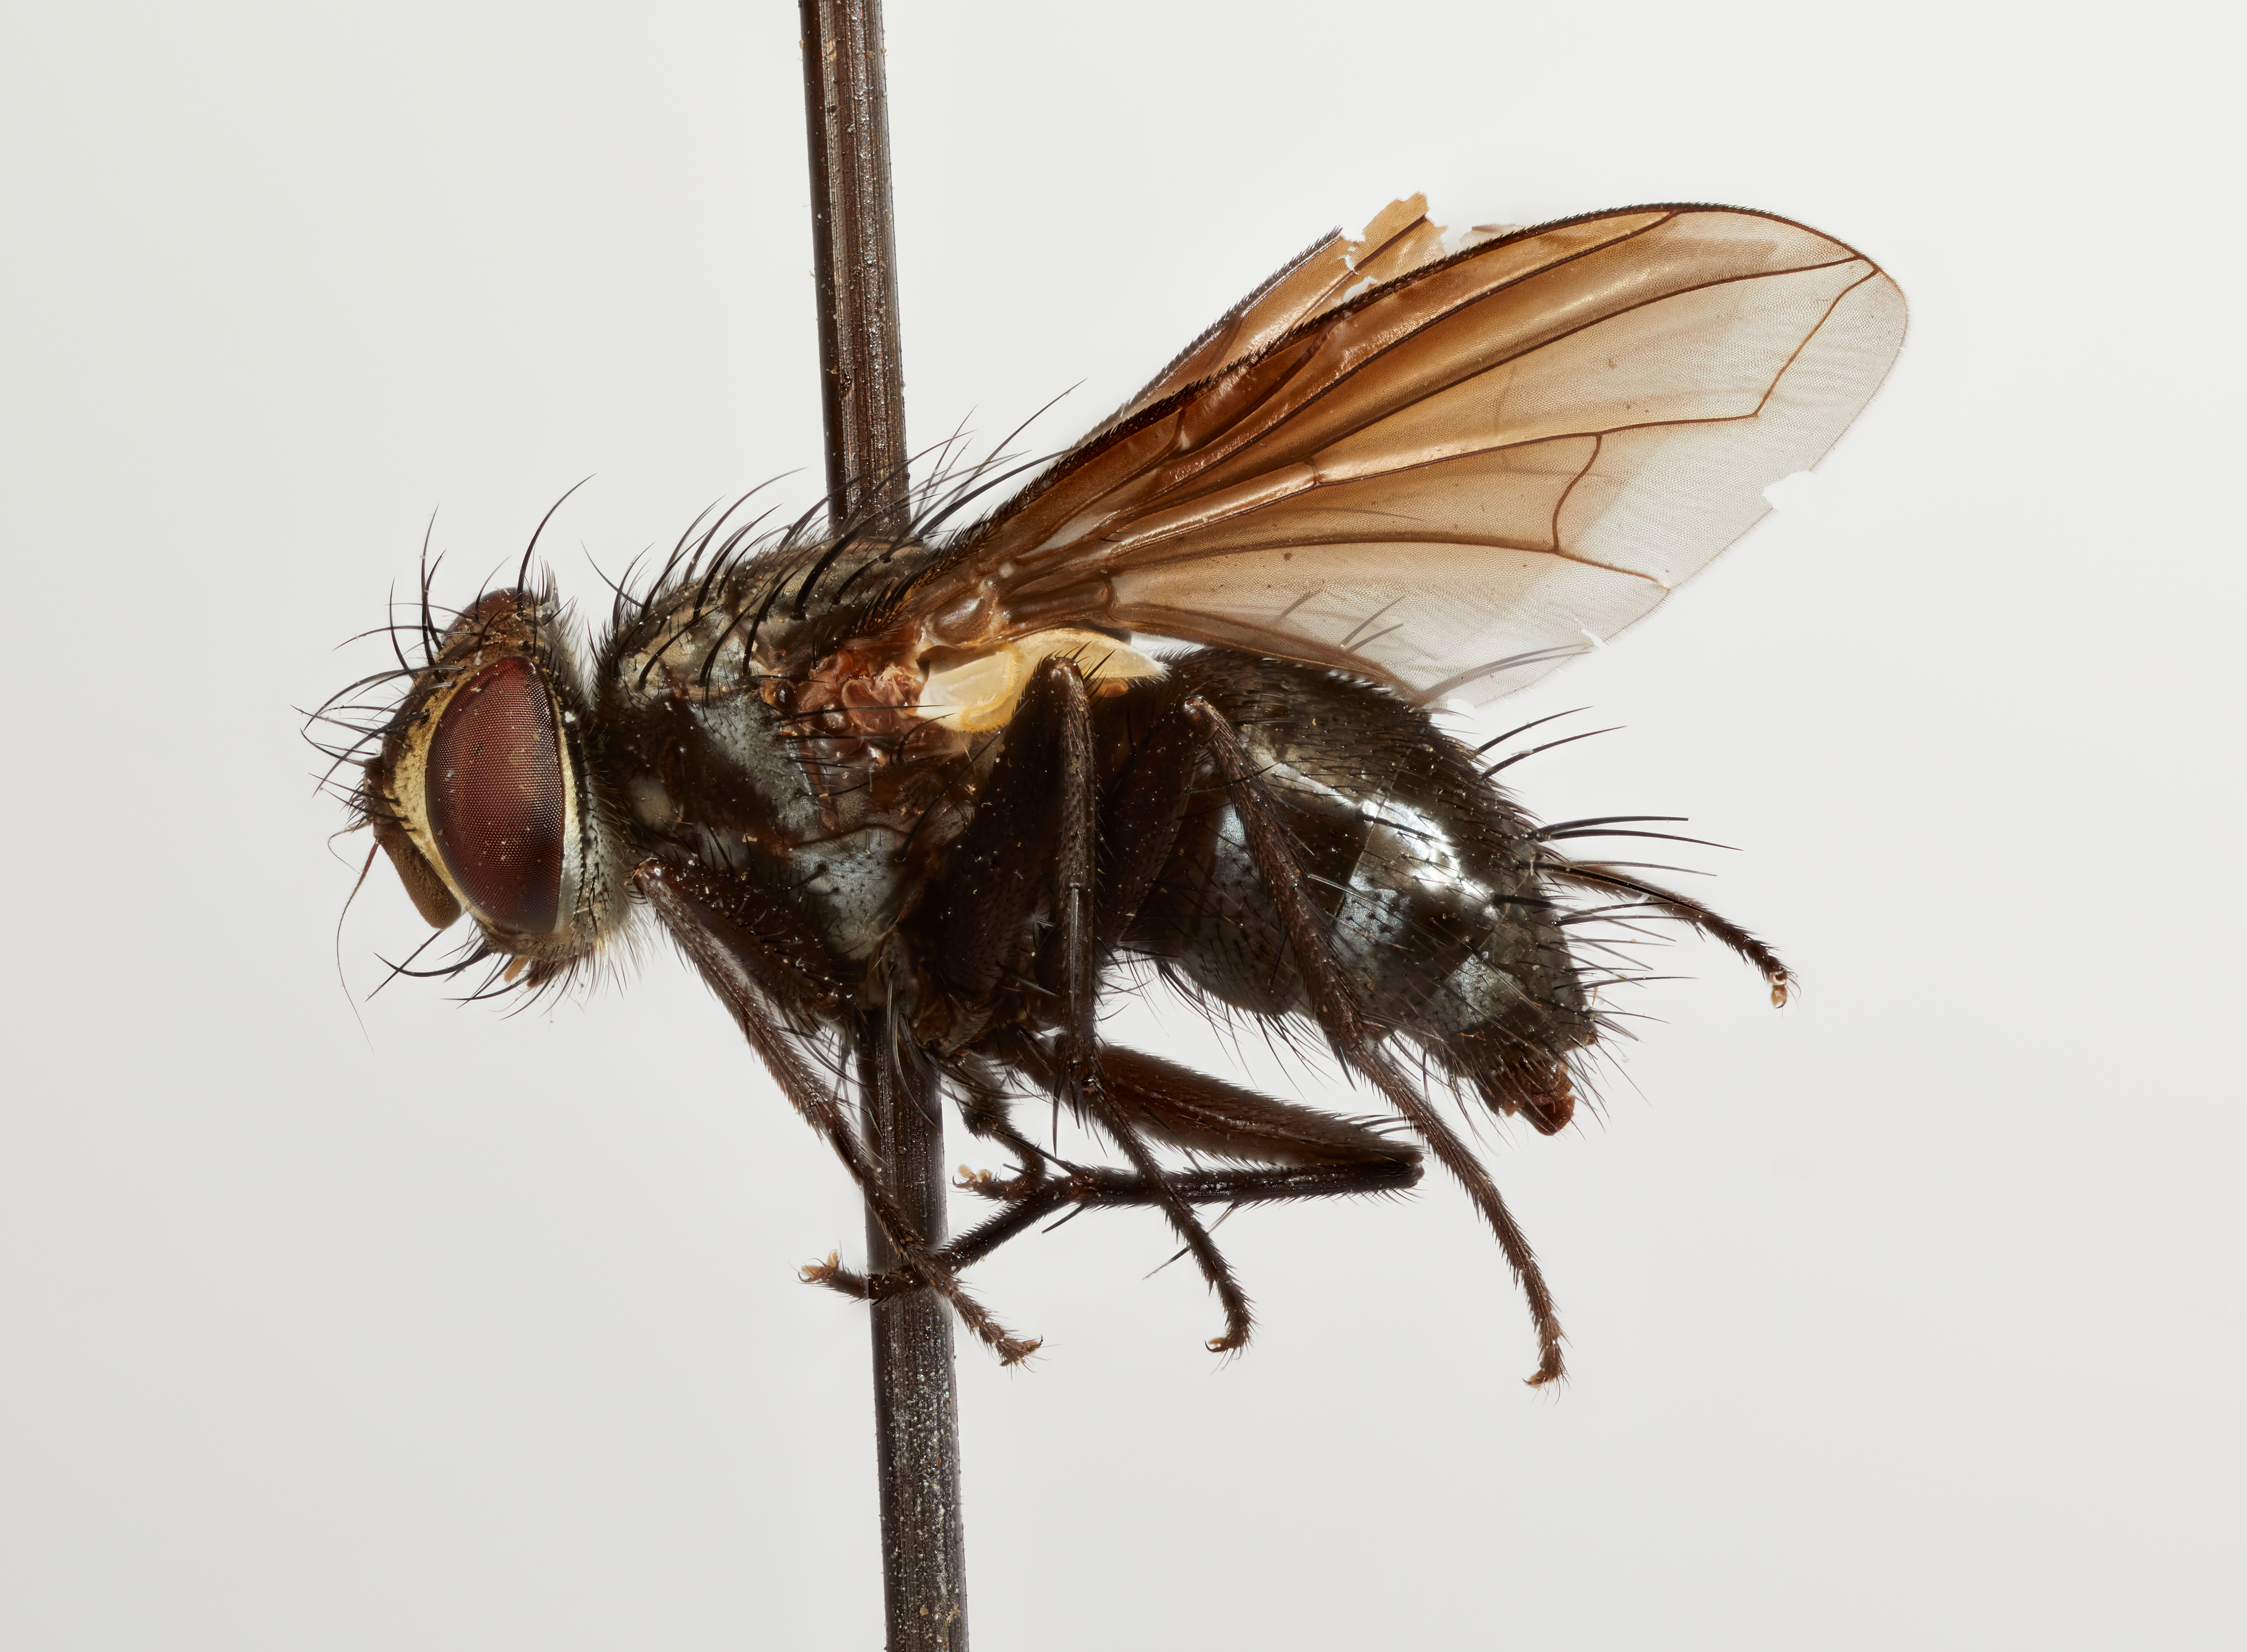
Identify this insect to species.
Myiodoria discalis
